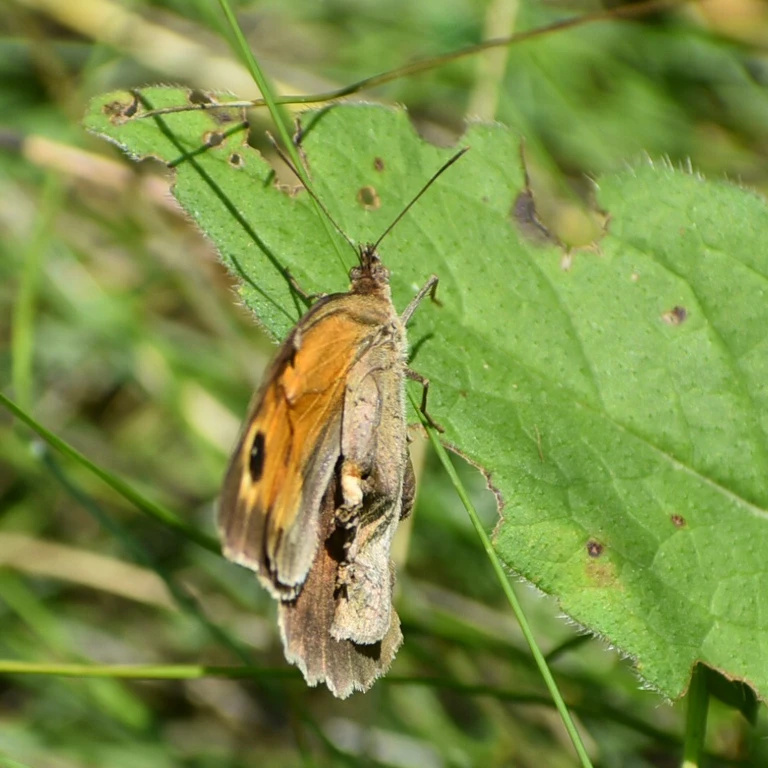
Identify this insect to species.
Maniola jurtina
